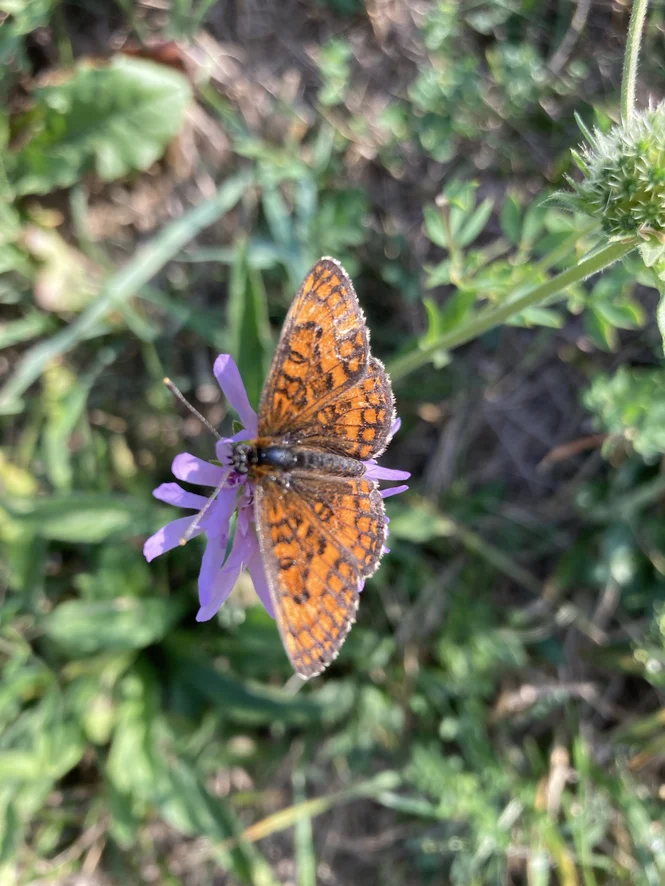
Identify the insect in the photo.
Melitaea athalia
